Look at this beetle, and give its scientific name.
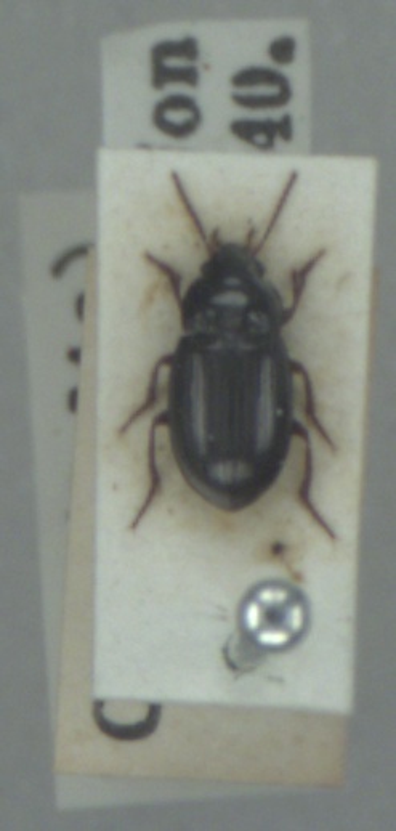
Amara infima
